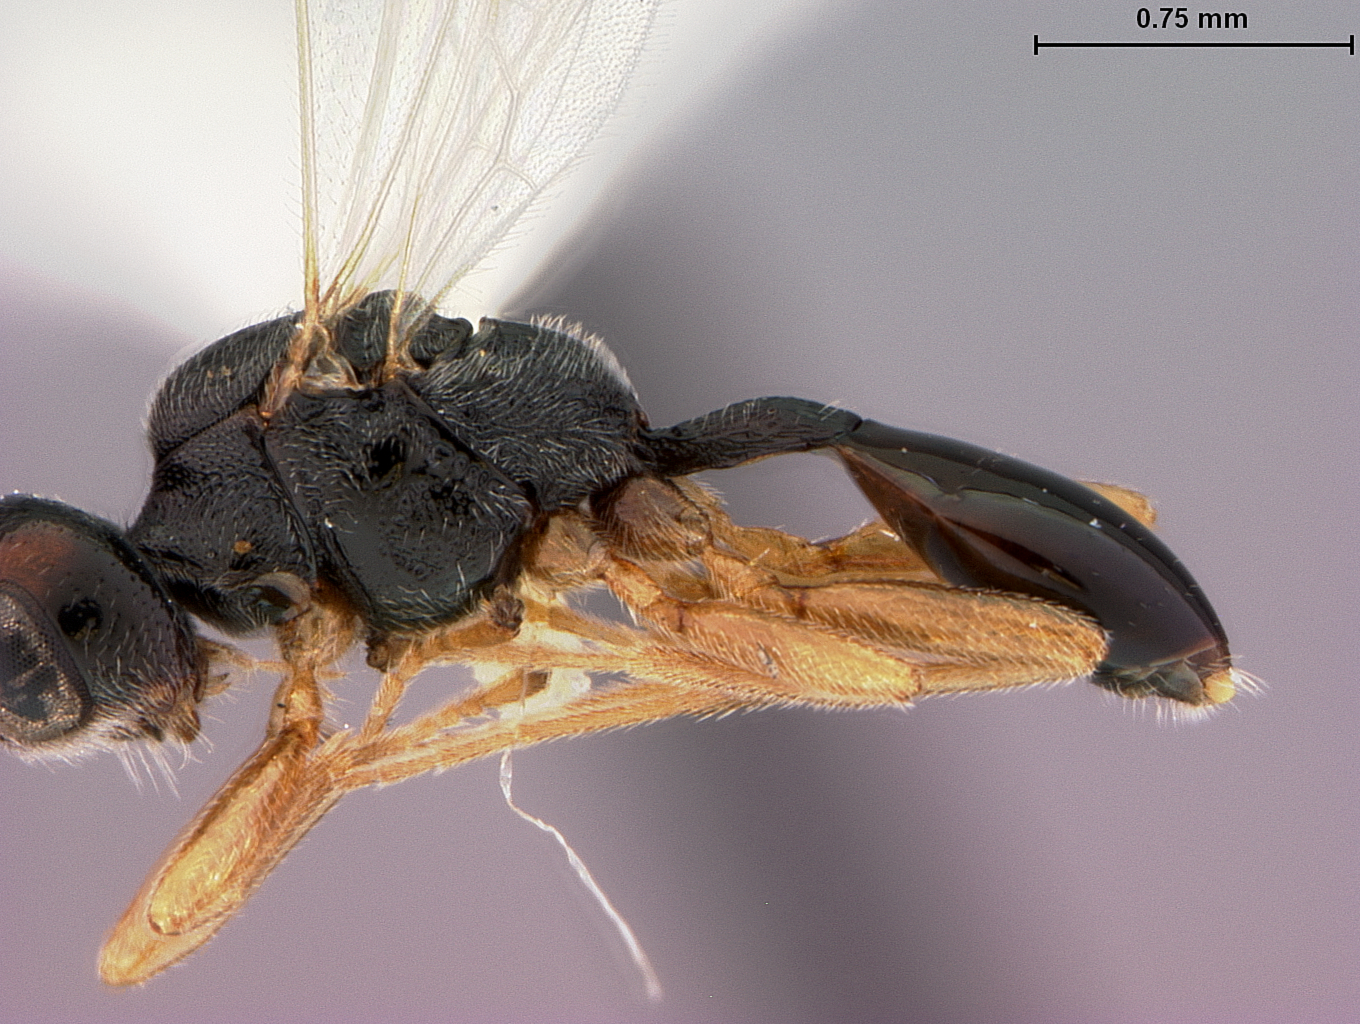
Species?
Peristenus conradi
